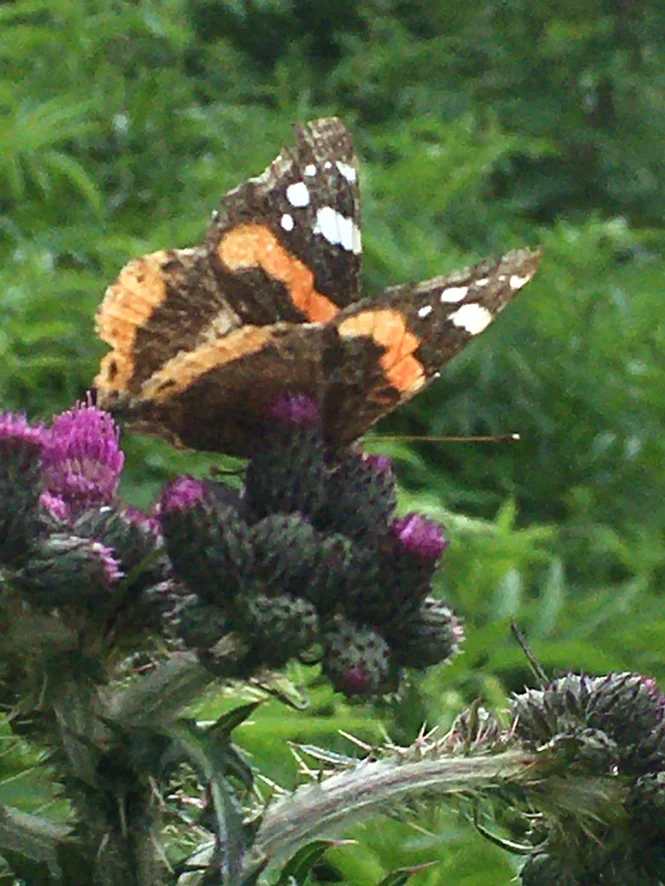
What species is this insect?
Vanessa atalanta
